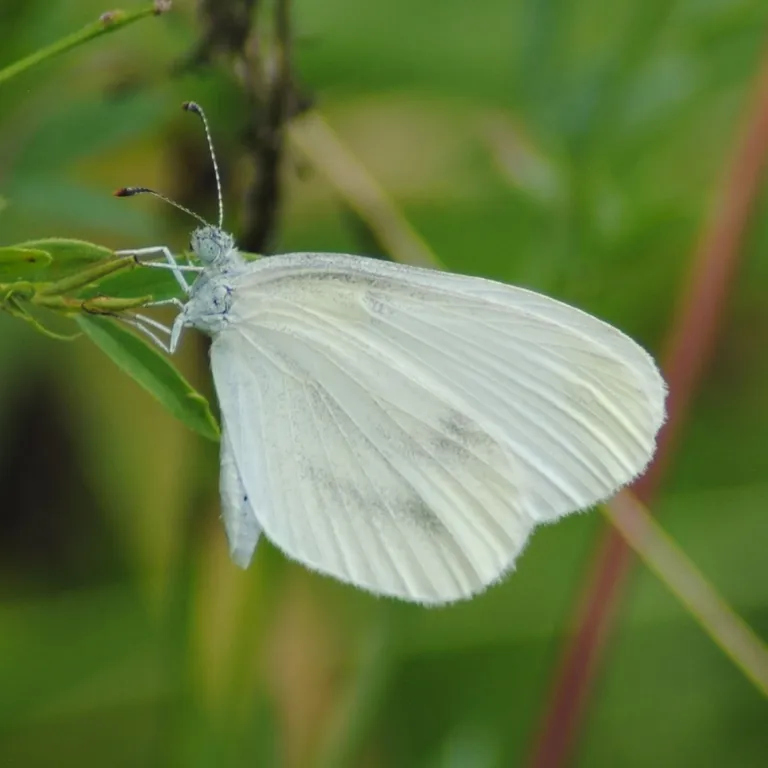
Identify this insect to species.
Leptidea sinapis/juvernica
